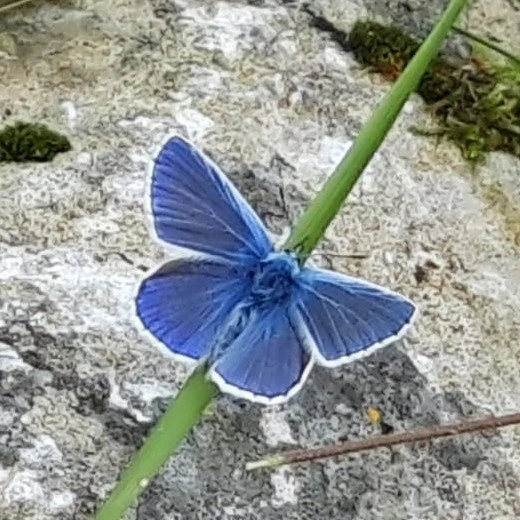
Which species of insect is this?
Polyommatus icarus
